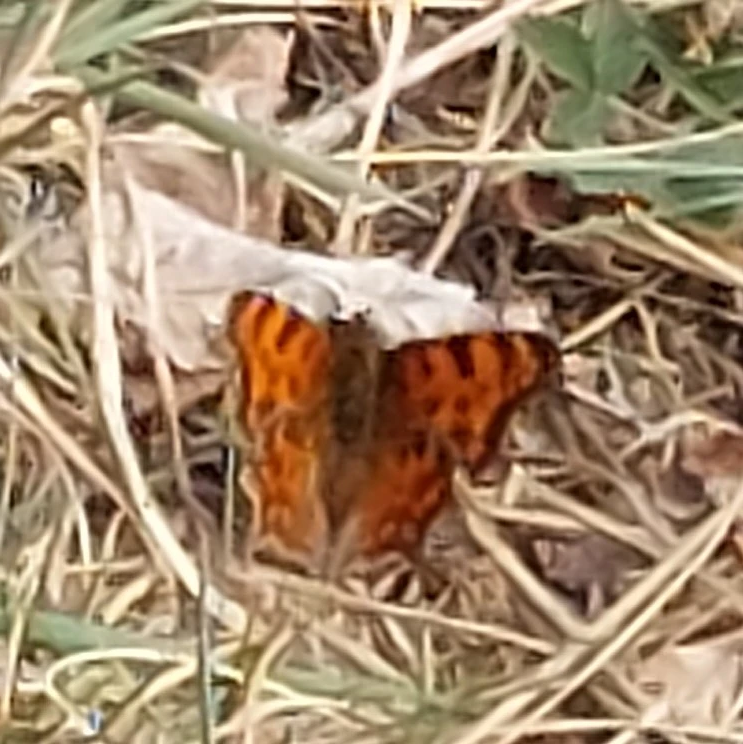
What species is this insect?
Polygonia c-album
